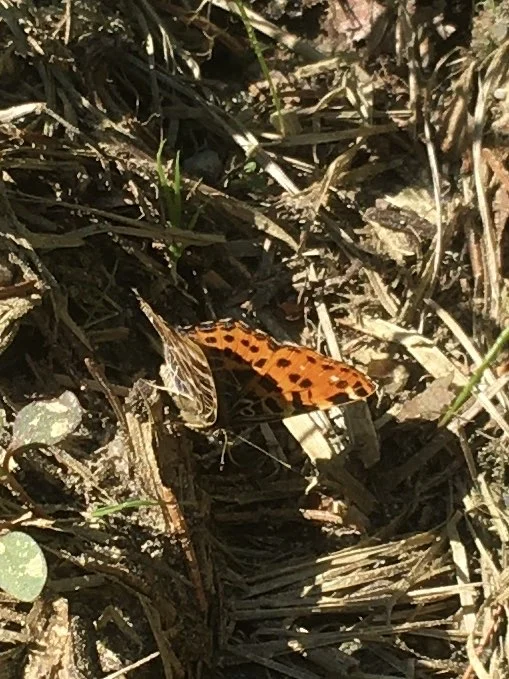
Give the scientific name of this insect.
Araschnia levana
